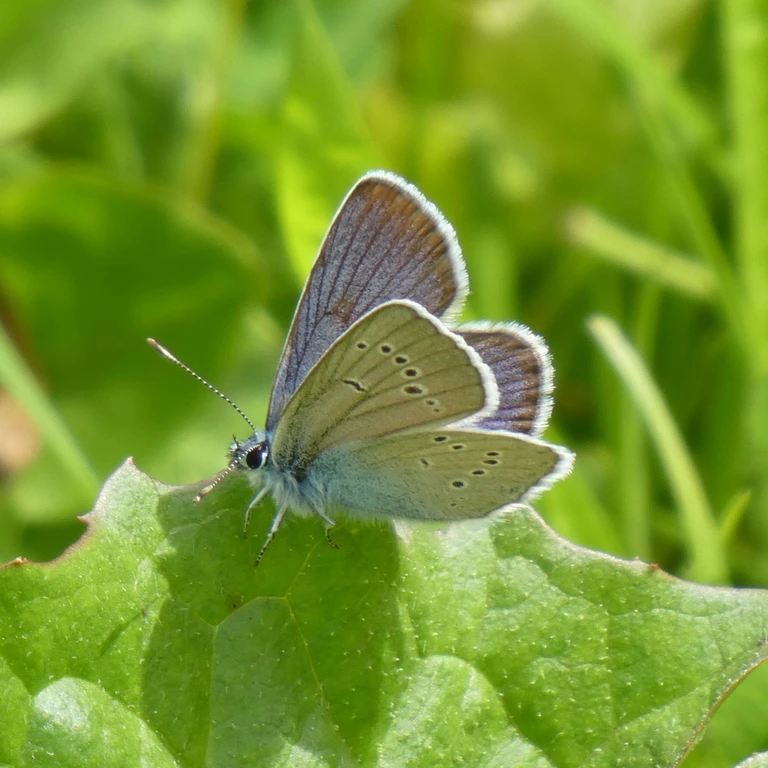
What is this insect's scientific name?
Cyaniris semiargus
